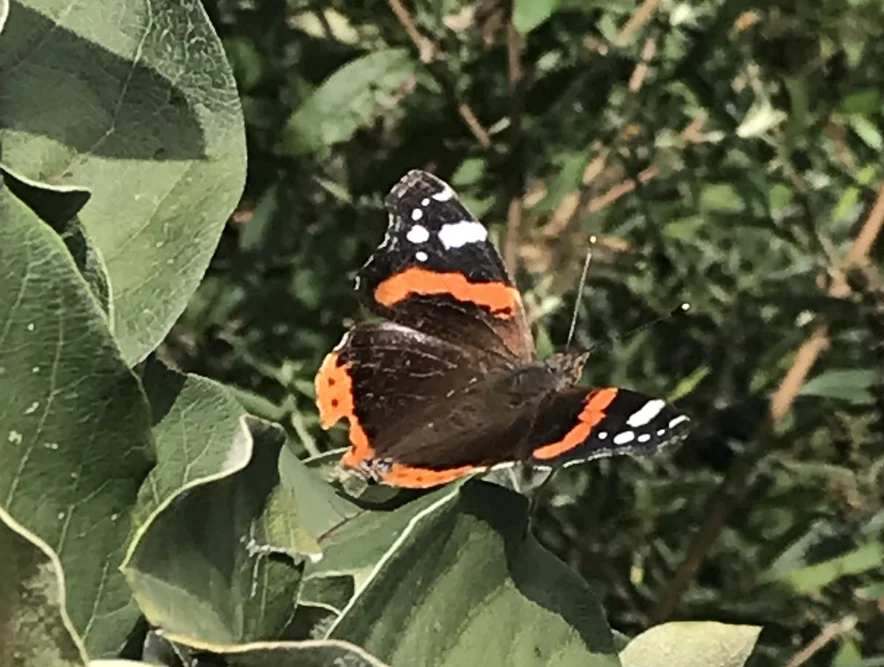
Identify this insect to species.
Vanessa atalanta
